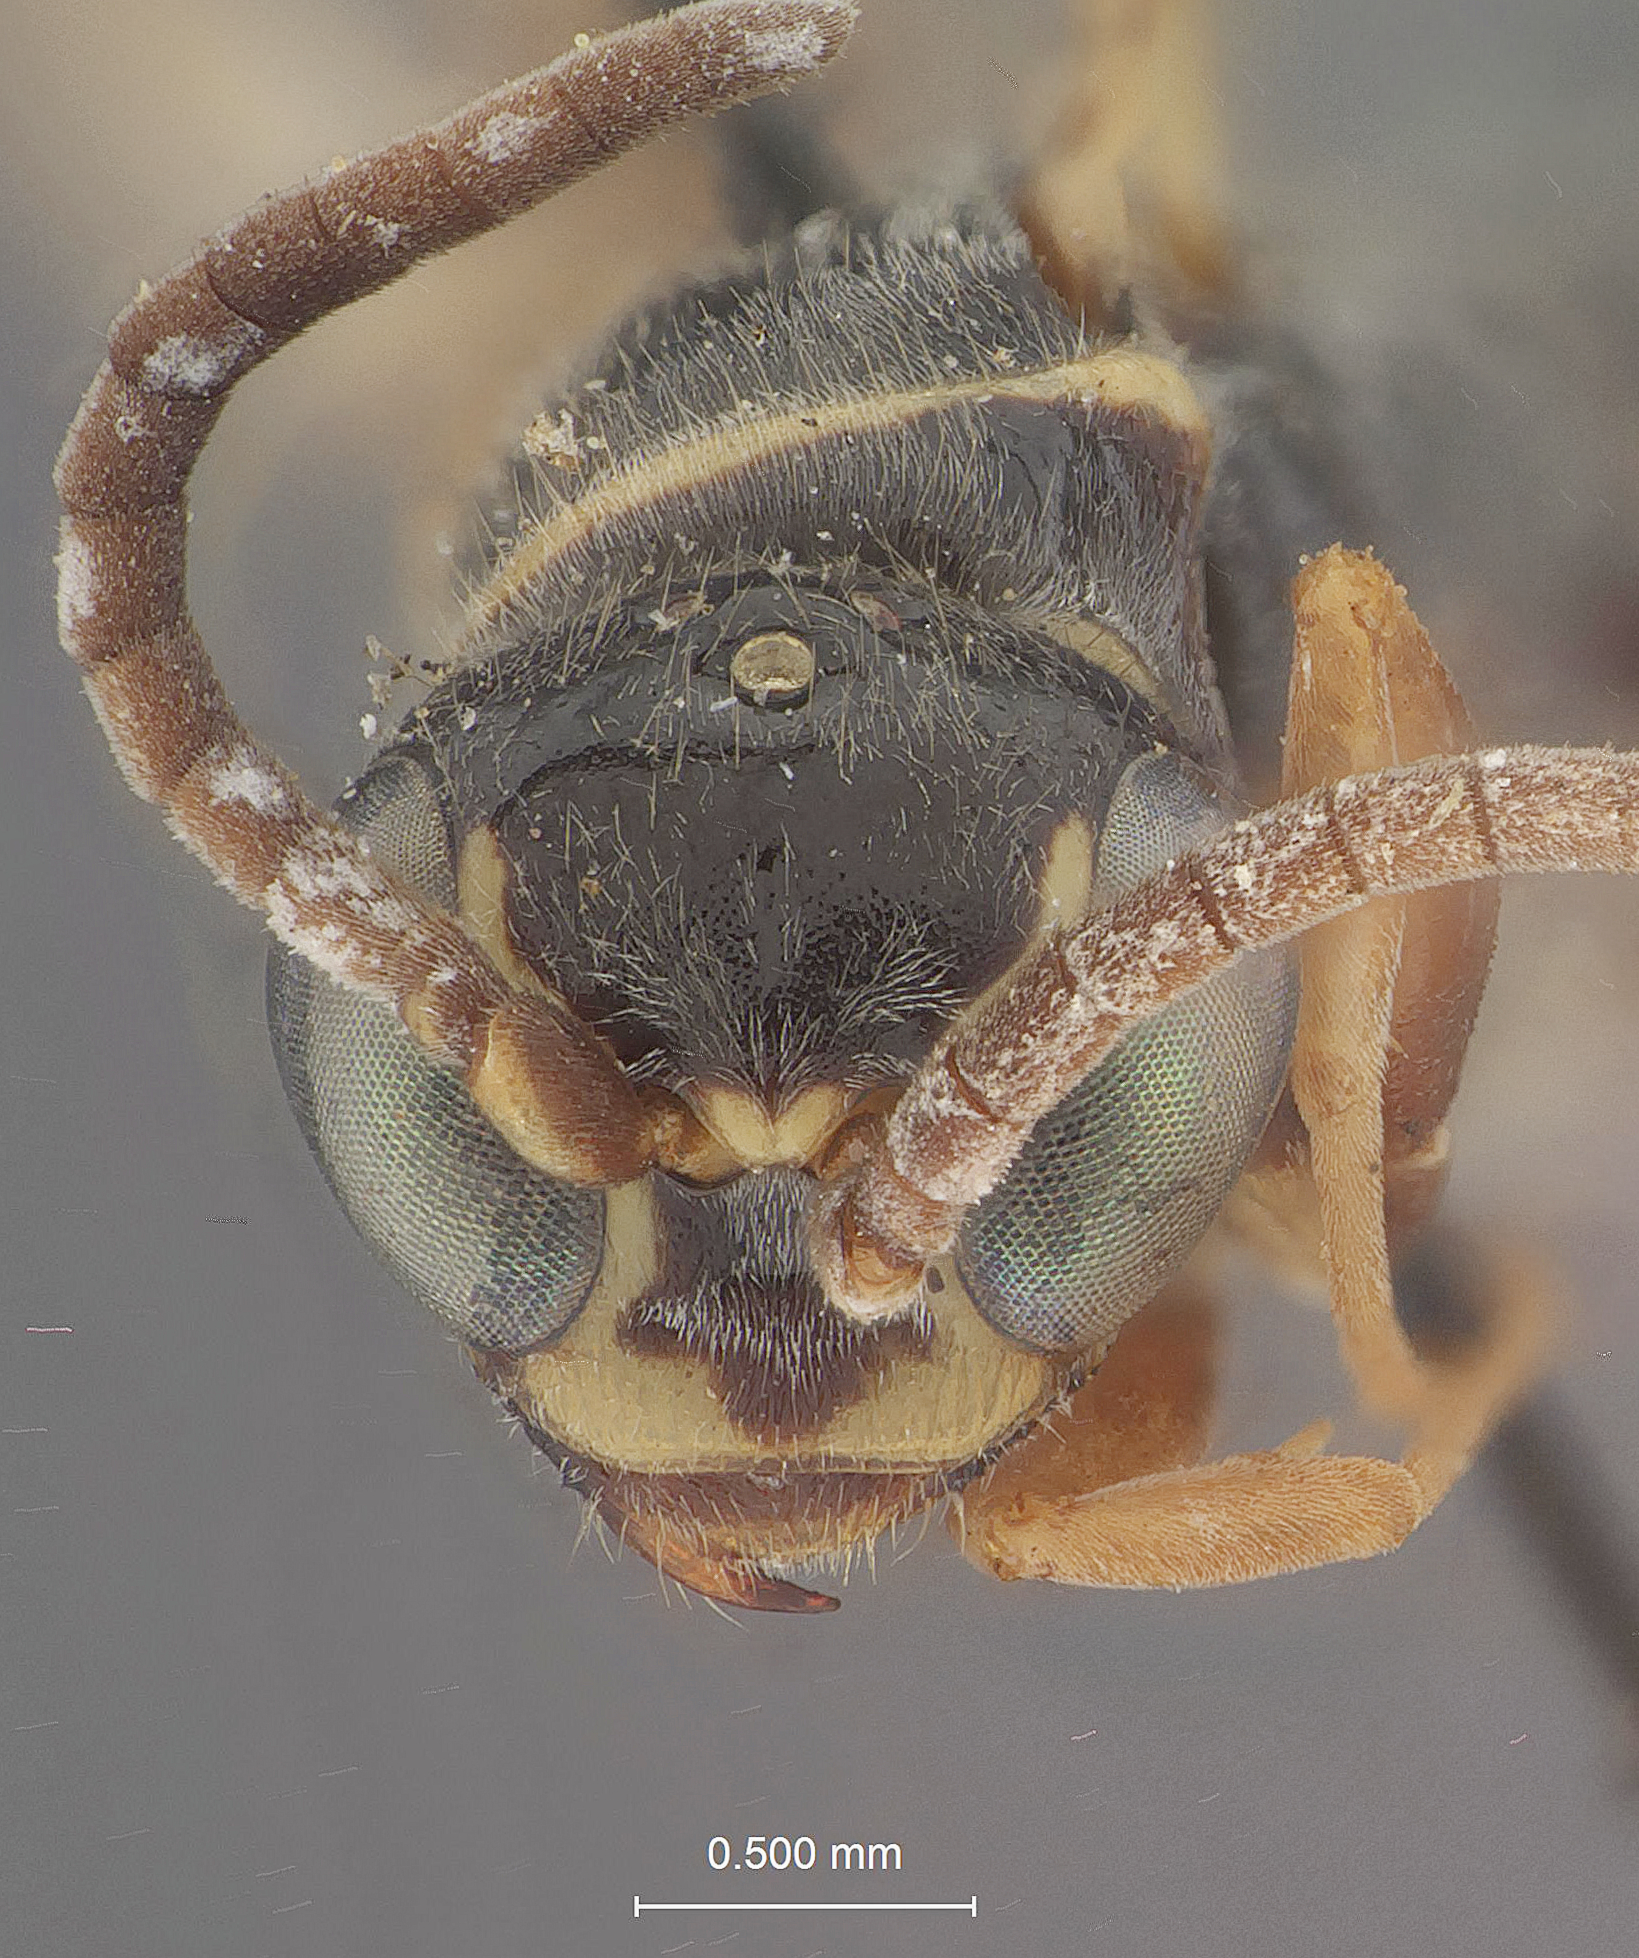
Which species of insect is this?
Ceropales foxii
